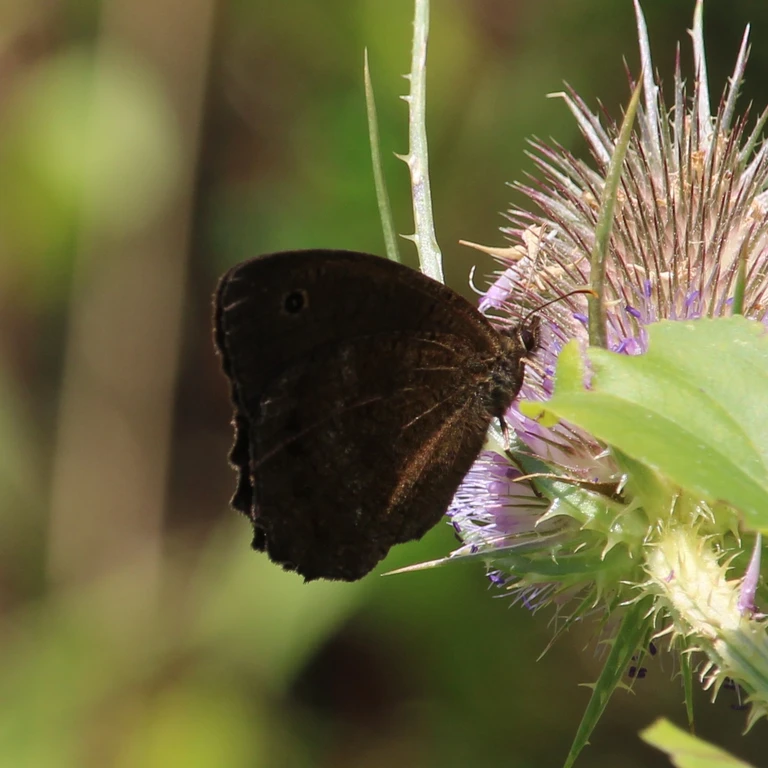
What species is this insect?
Minois dryas
